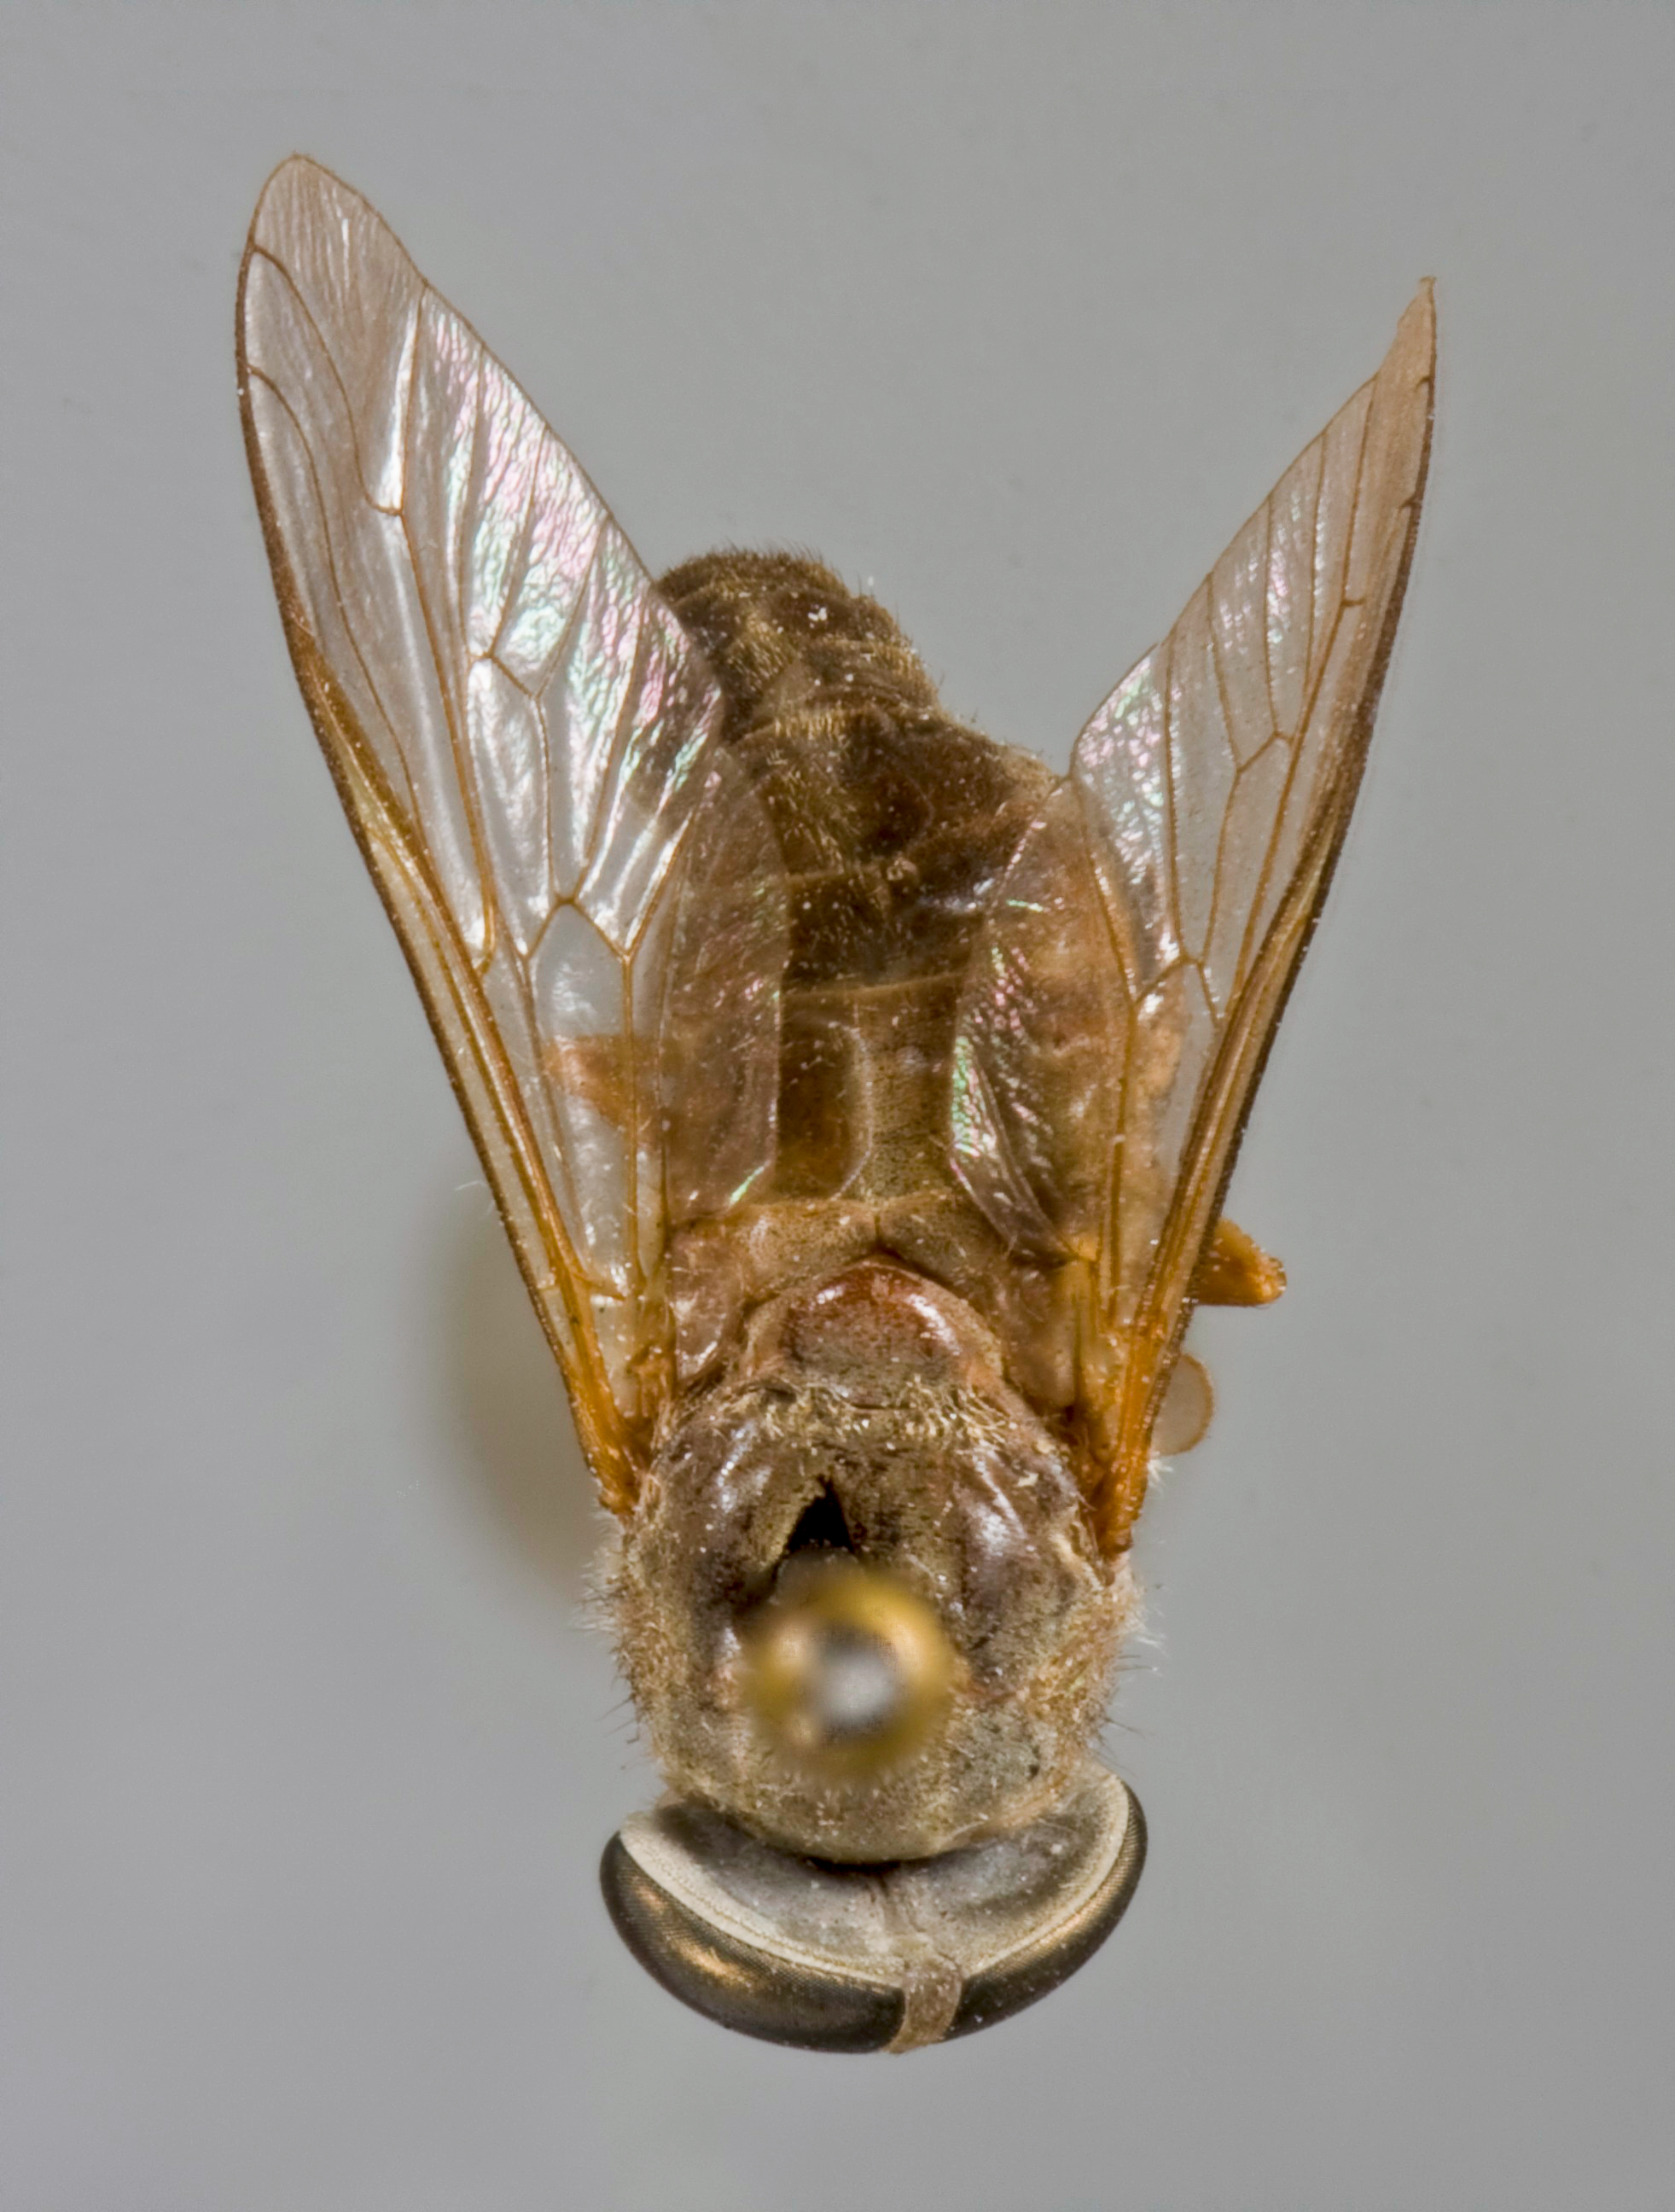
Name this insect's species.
Tabanus ardalus
